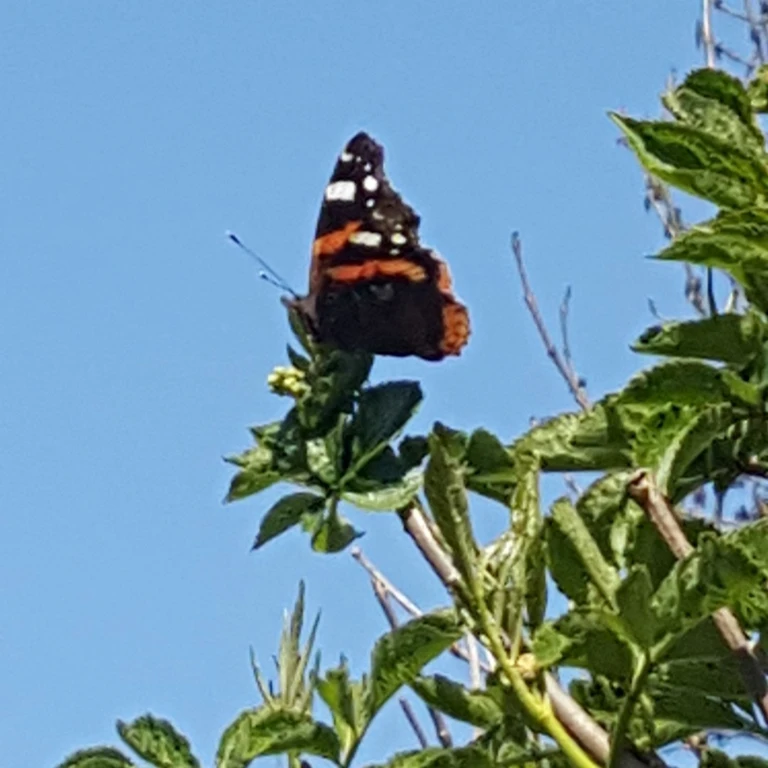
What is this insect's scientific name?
Vanessa atalanta
